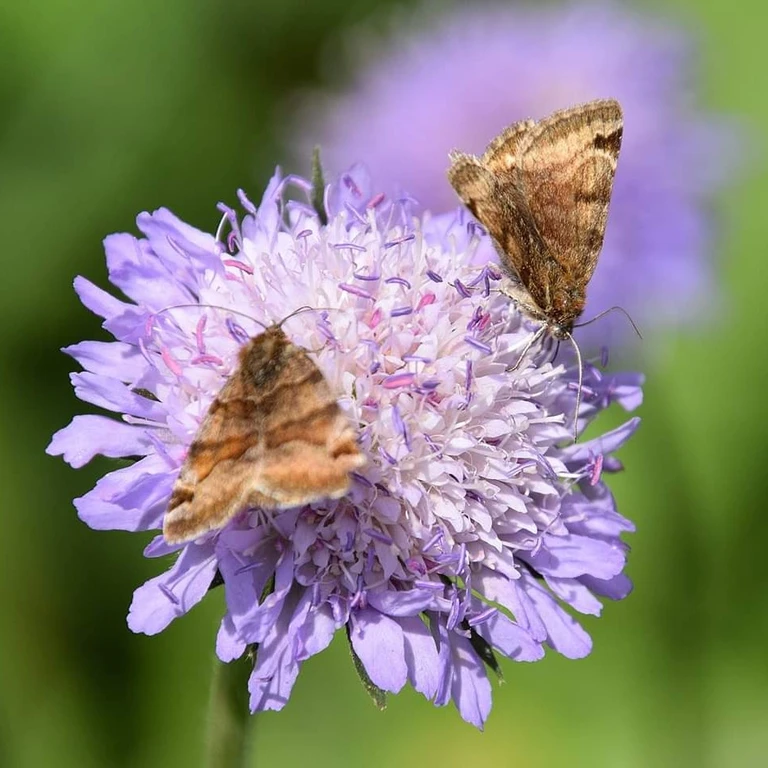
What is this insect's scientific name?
Euclidia glyphica
